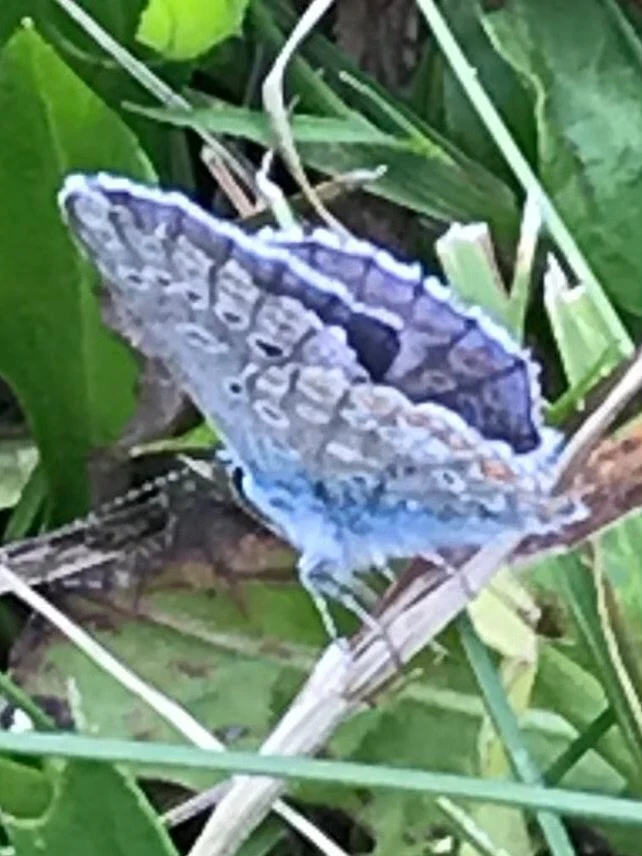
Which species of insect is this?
Polyommatus icarus
